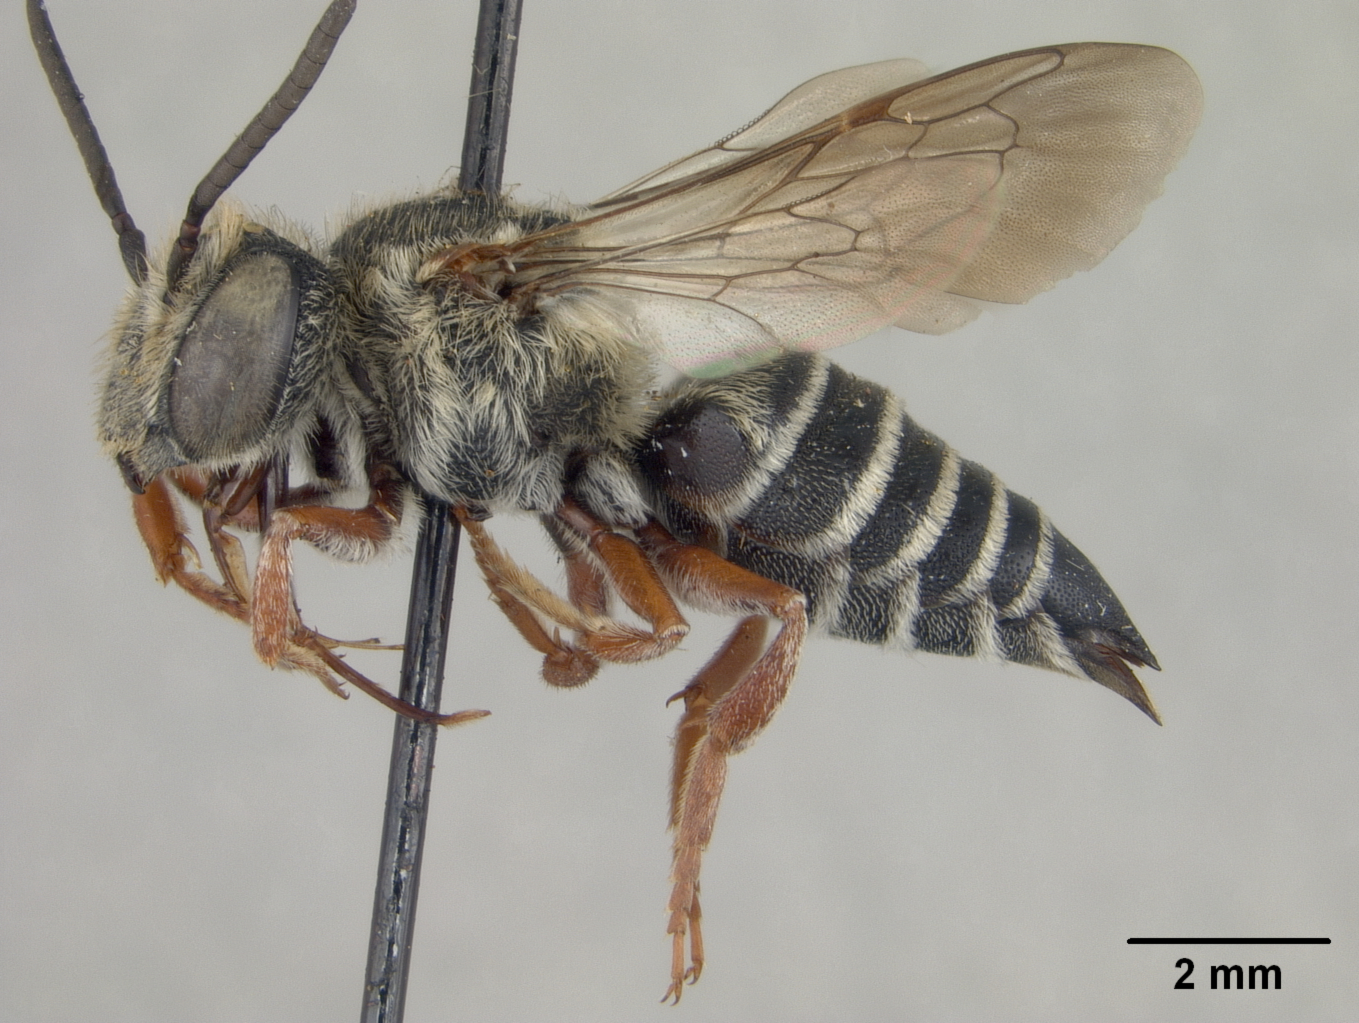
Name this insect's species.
Coelioxys sculptifrons
